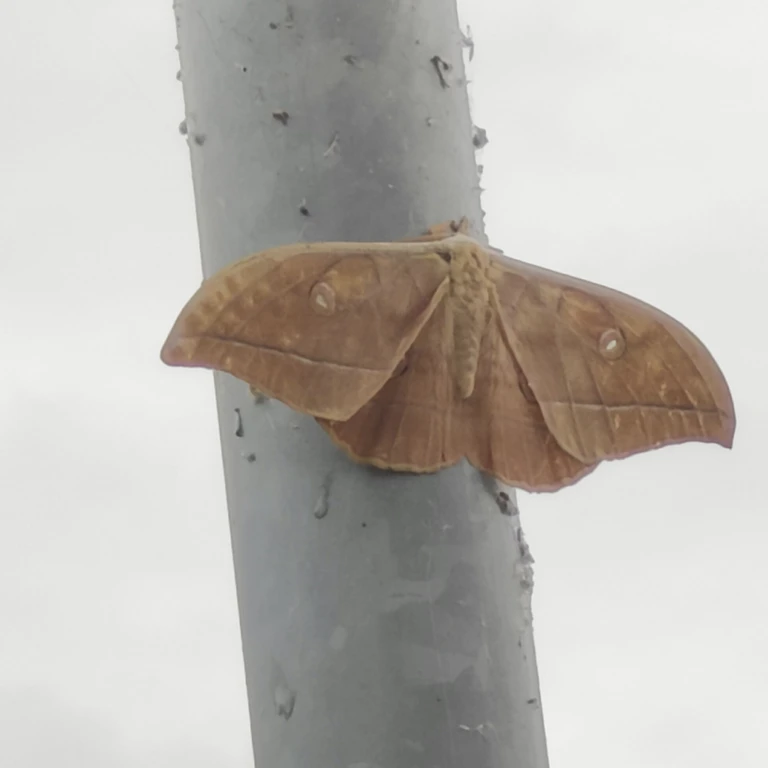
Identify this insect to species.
Antheraea yamamai
